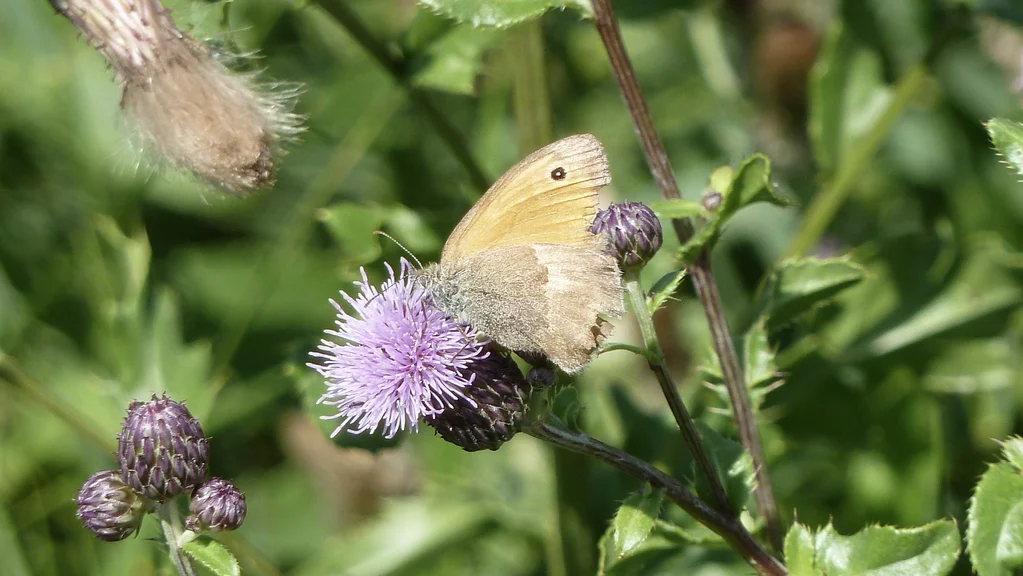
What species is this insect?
Coenonympha pamphilus
